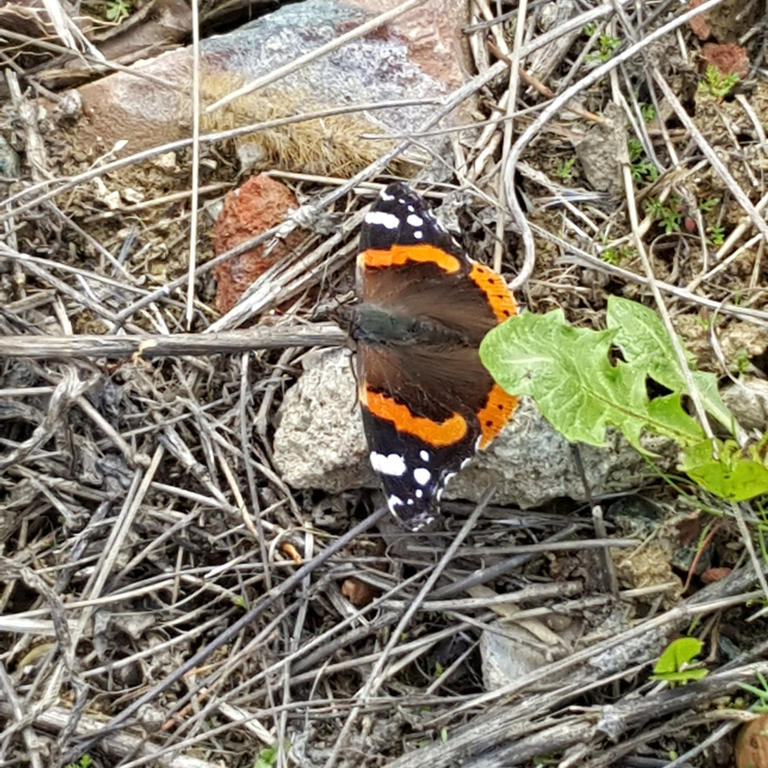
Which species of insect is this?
Vanessa atalanta
